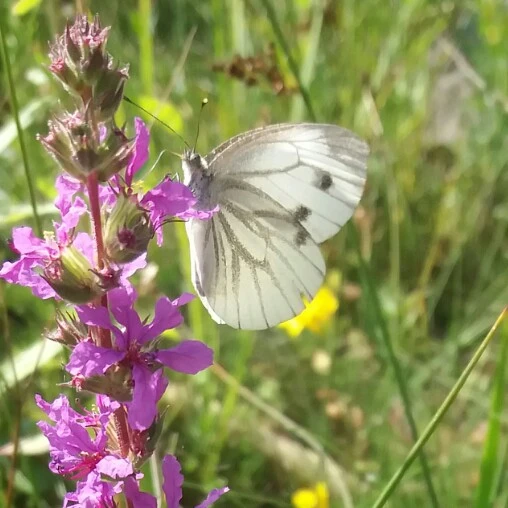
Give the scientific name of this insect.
Pieris napi
